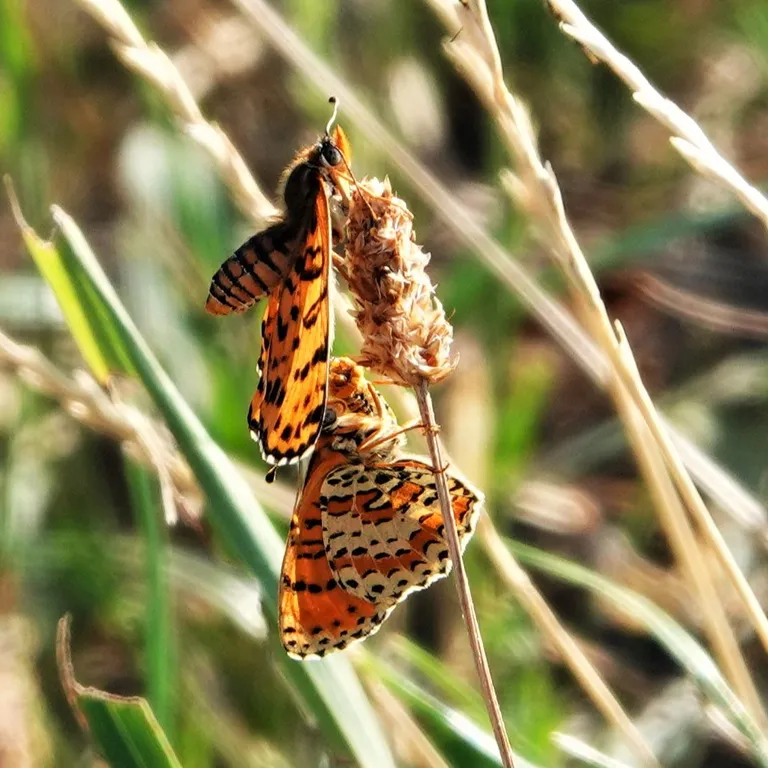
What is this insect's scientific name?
Melitaea didyma
